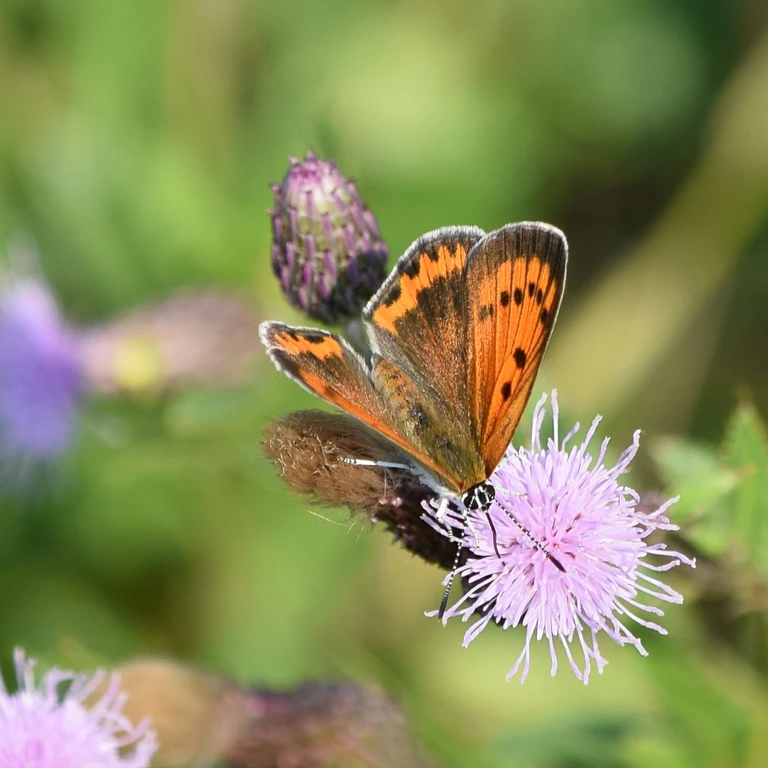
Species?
Lycaena dispar
